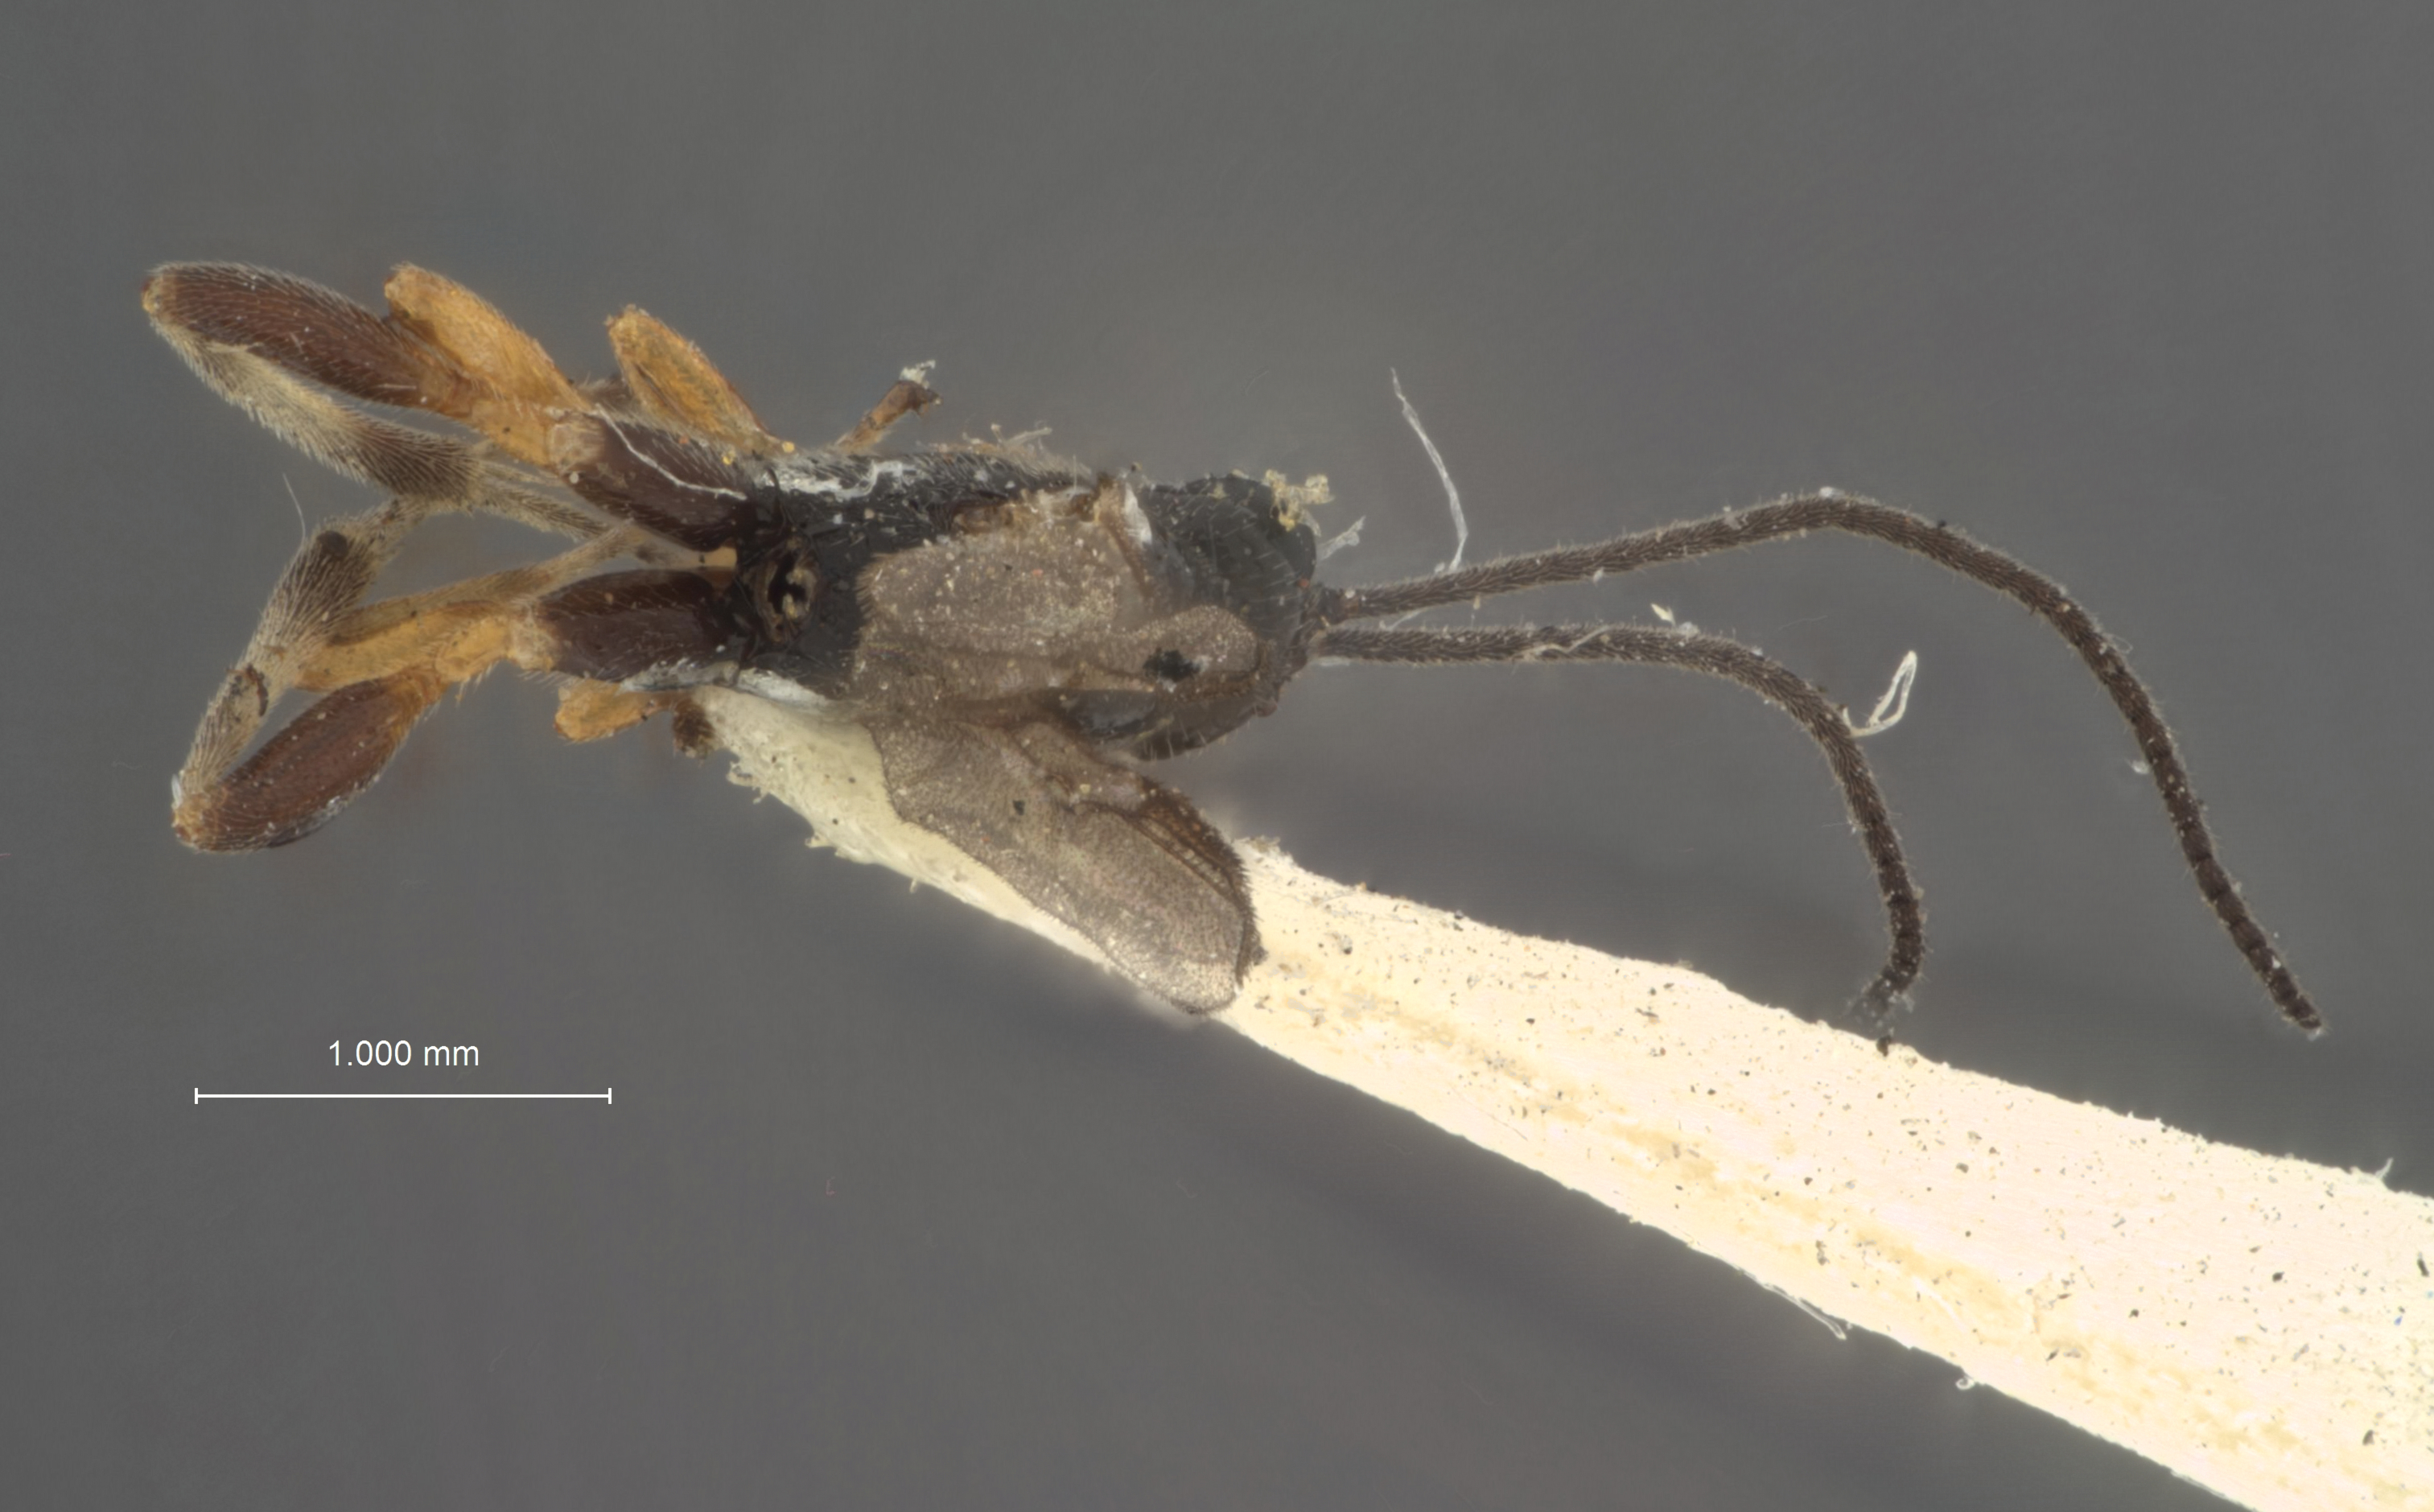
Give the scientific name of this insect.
Bassus pyrifolii
